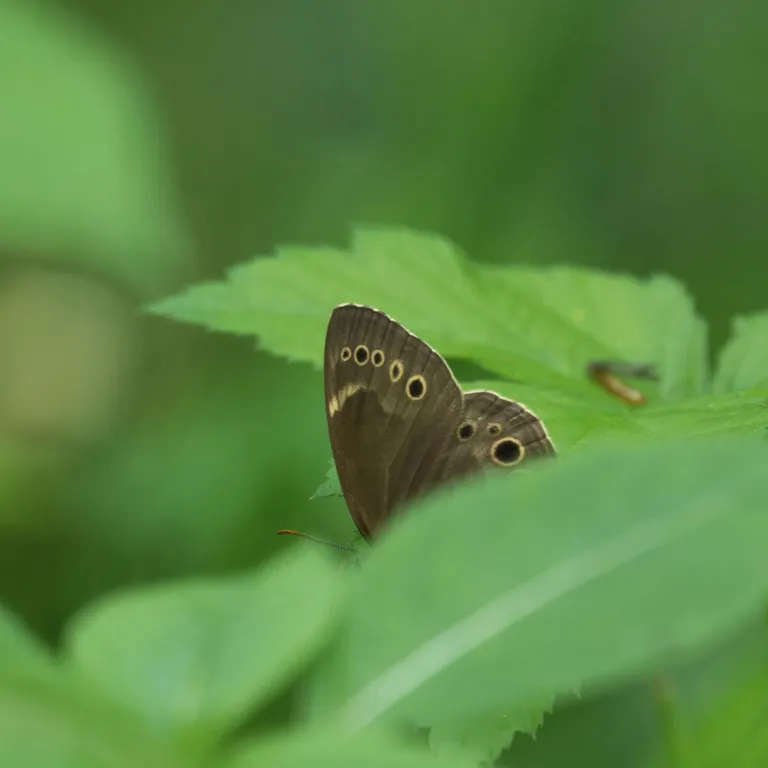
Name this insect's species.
Lopinga achine (also Pararge achine)
